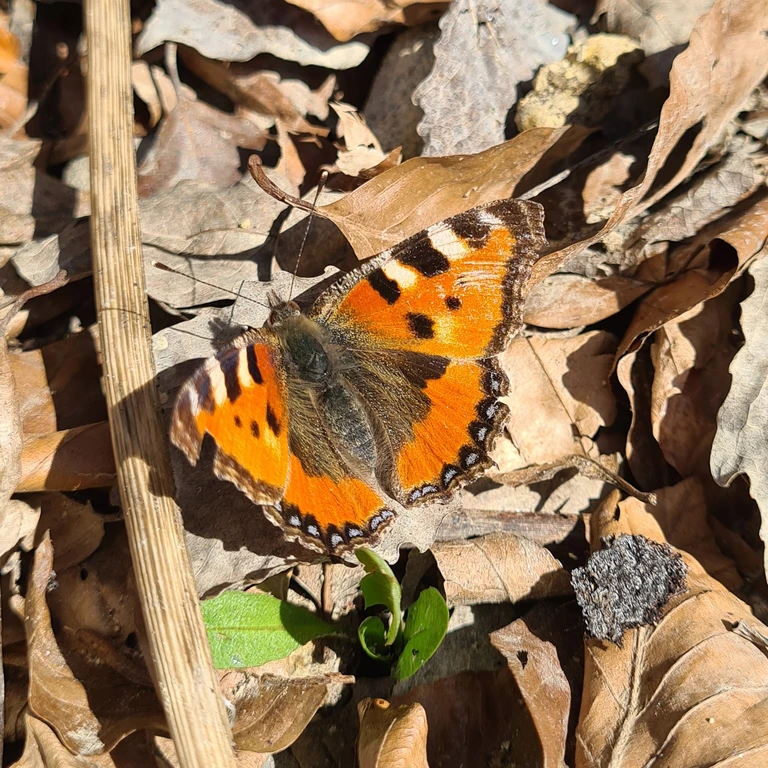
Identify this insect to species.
Aglais urticae
